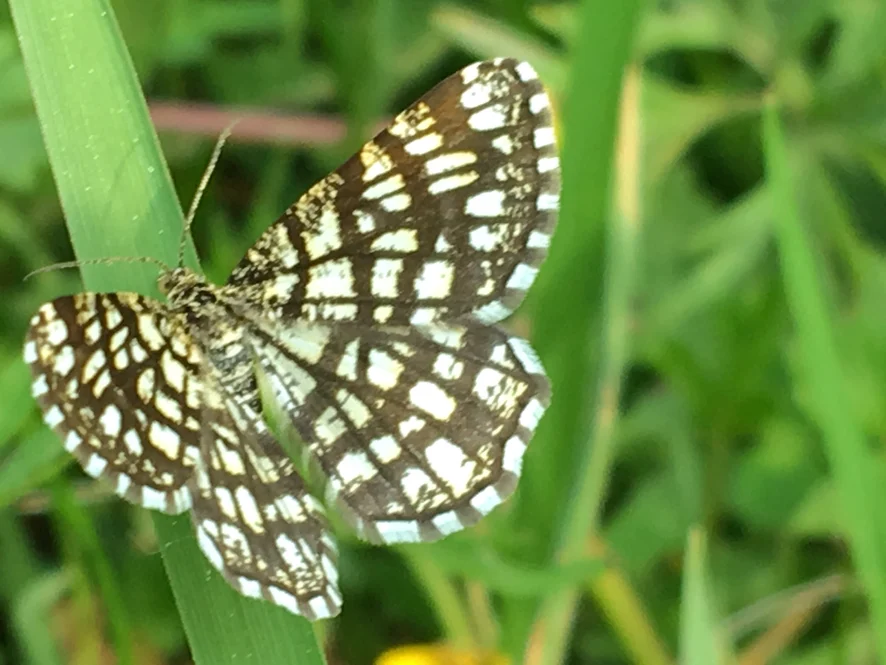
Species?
Chiasmia clathrata
